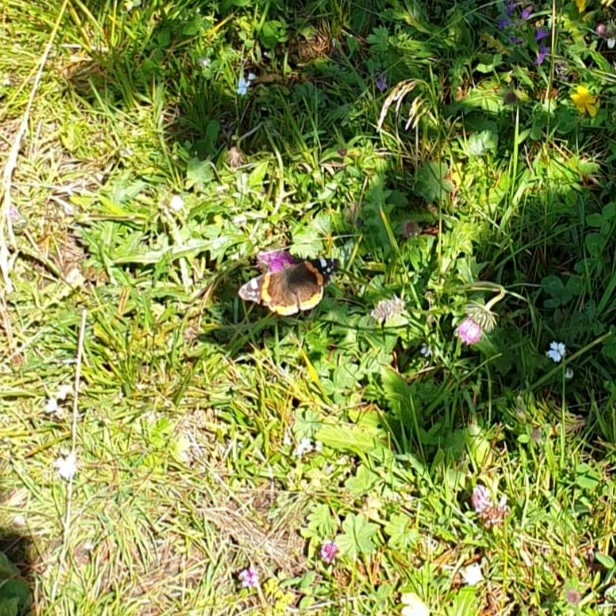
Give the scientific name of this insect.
Vanessa atalanta
